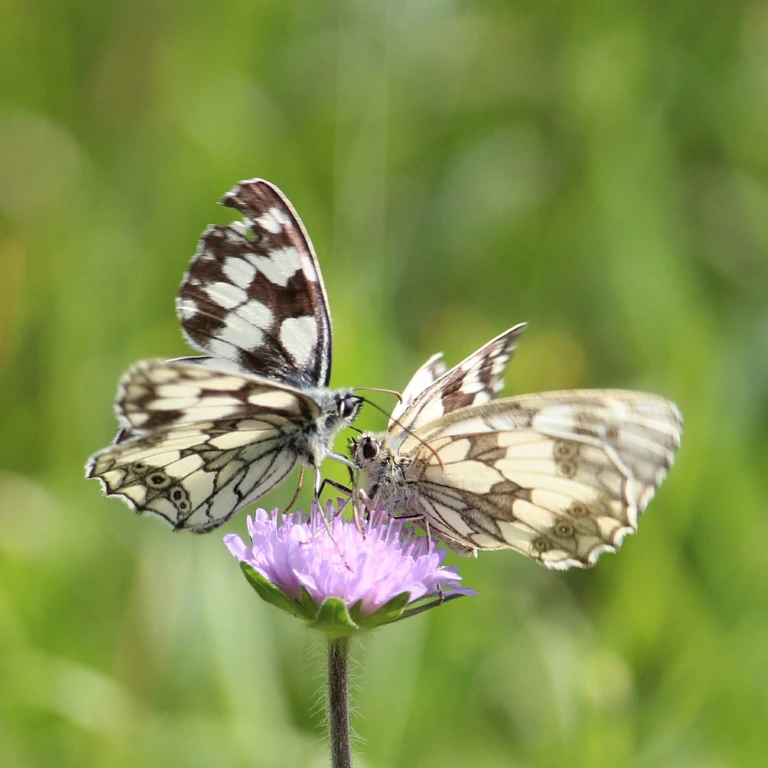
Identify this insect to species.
Melanargia galathea
